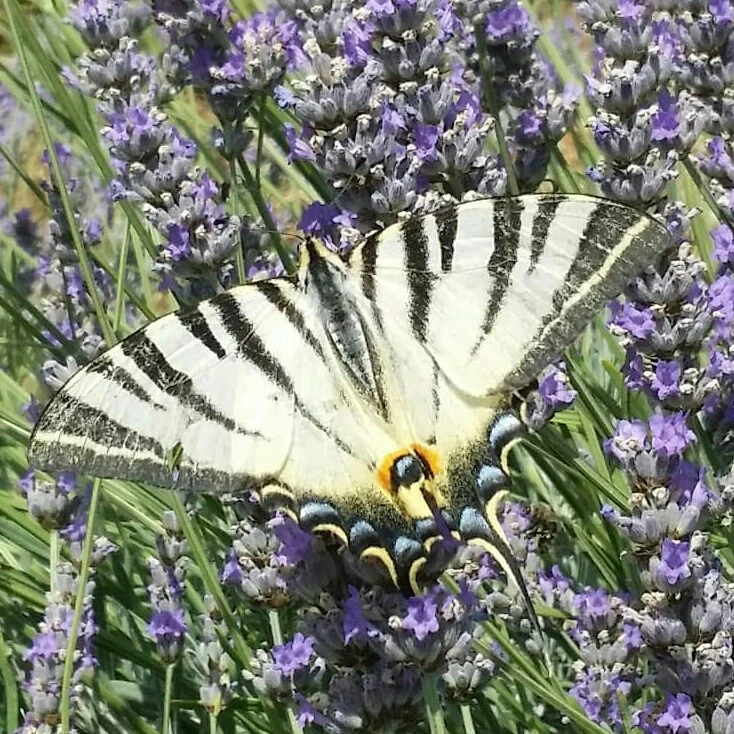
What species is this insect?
Iphiclides podalirius
